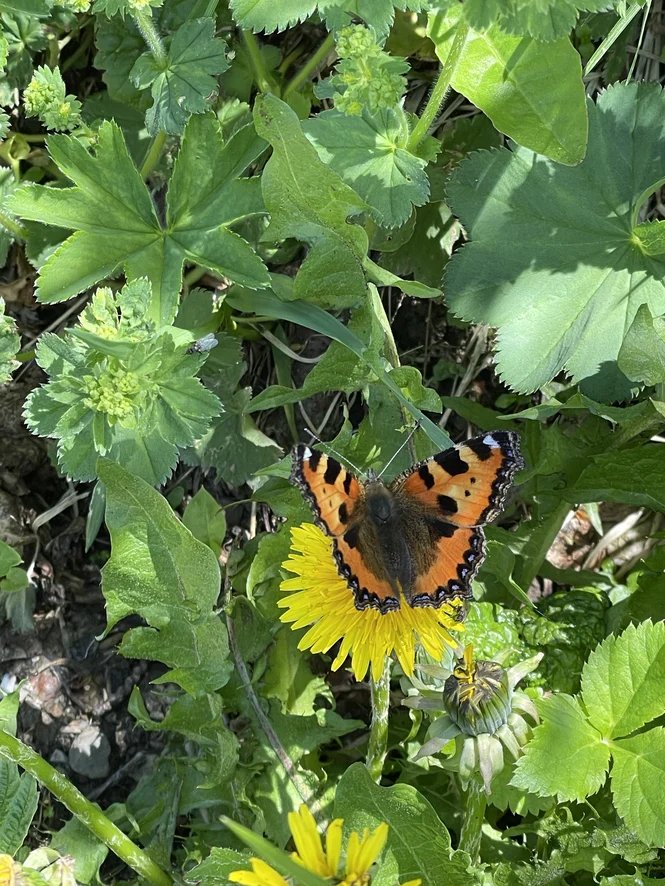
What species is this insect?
Aglais urticae
